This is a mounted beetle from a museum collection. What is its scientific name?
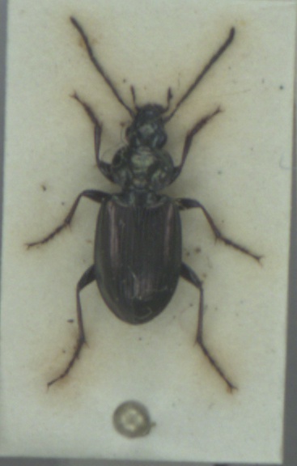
Agonum muelleri
